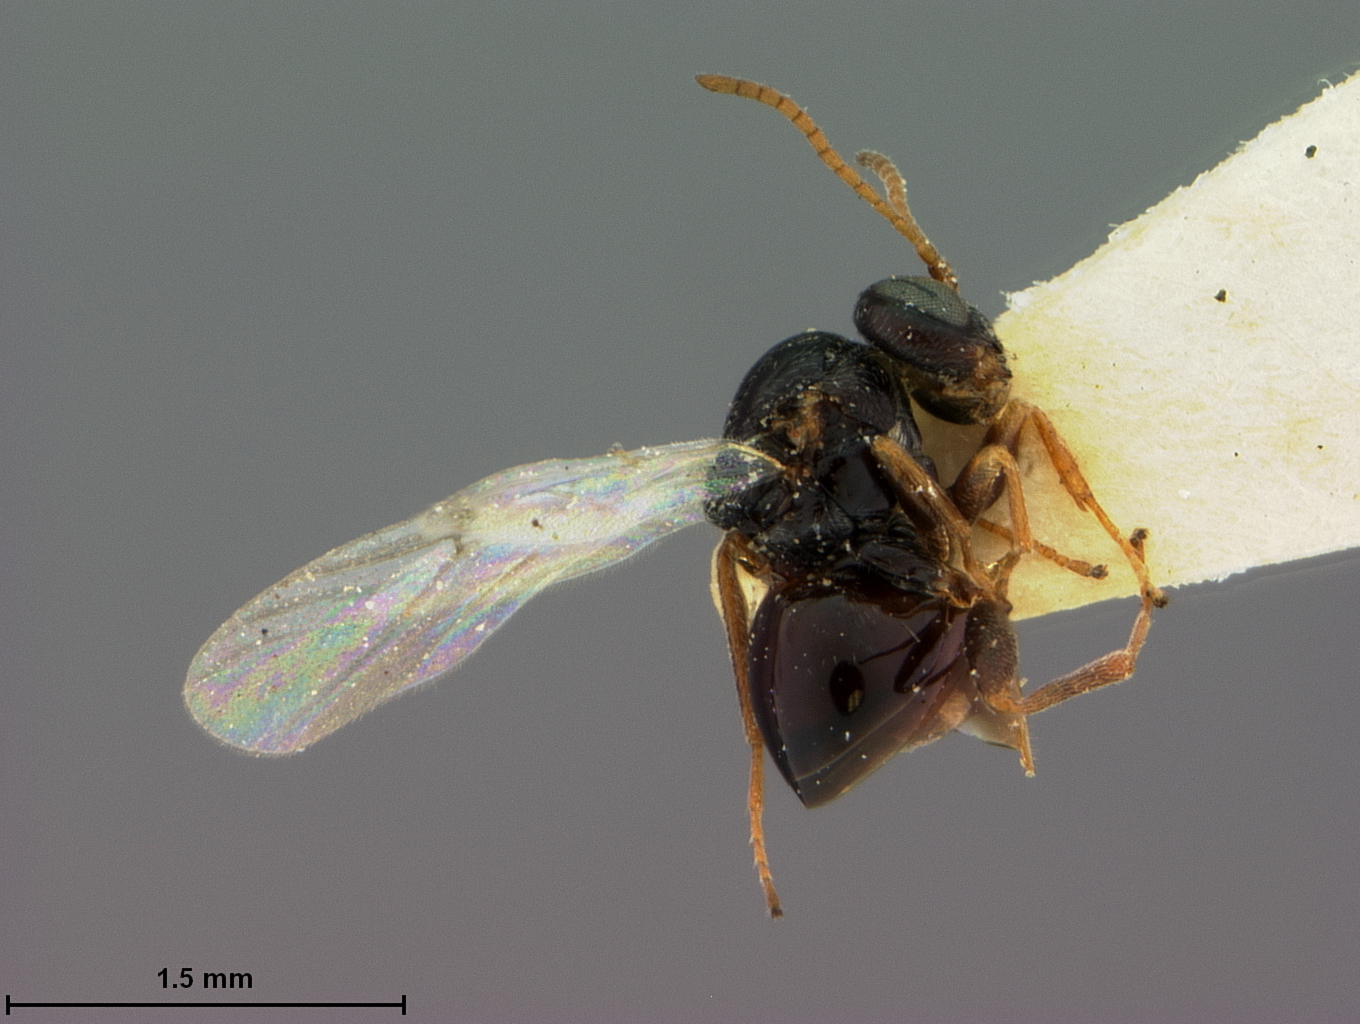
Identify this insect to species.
Diplolepis occultata
